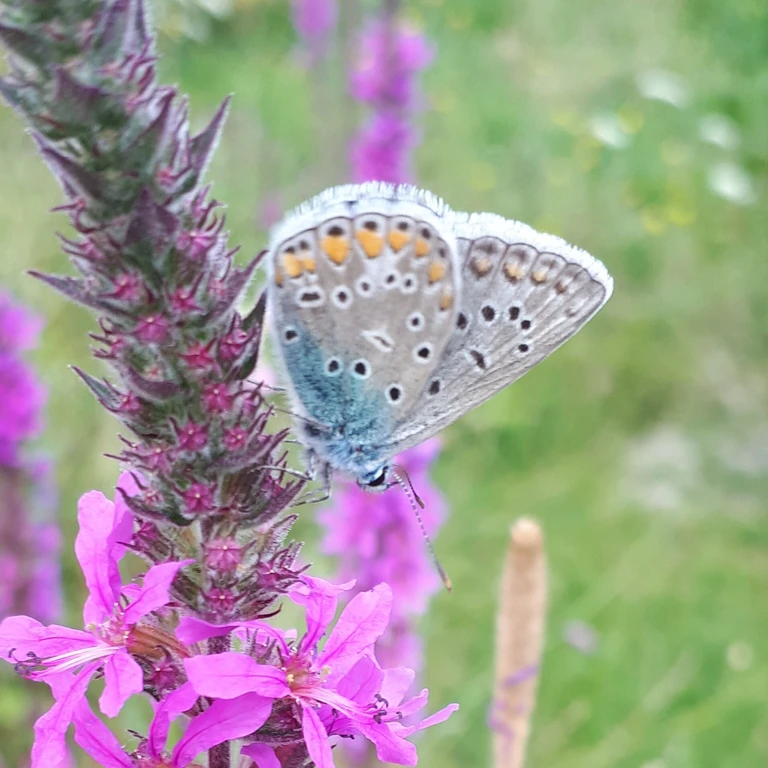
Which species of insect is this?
Polyommatus icarus
